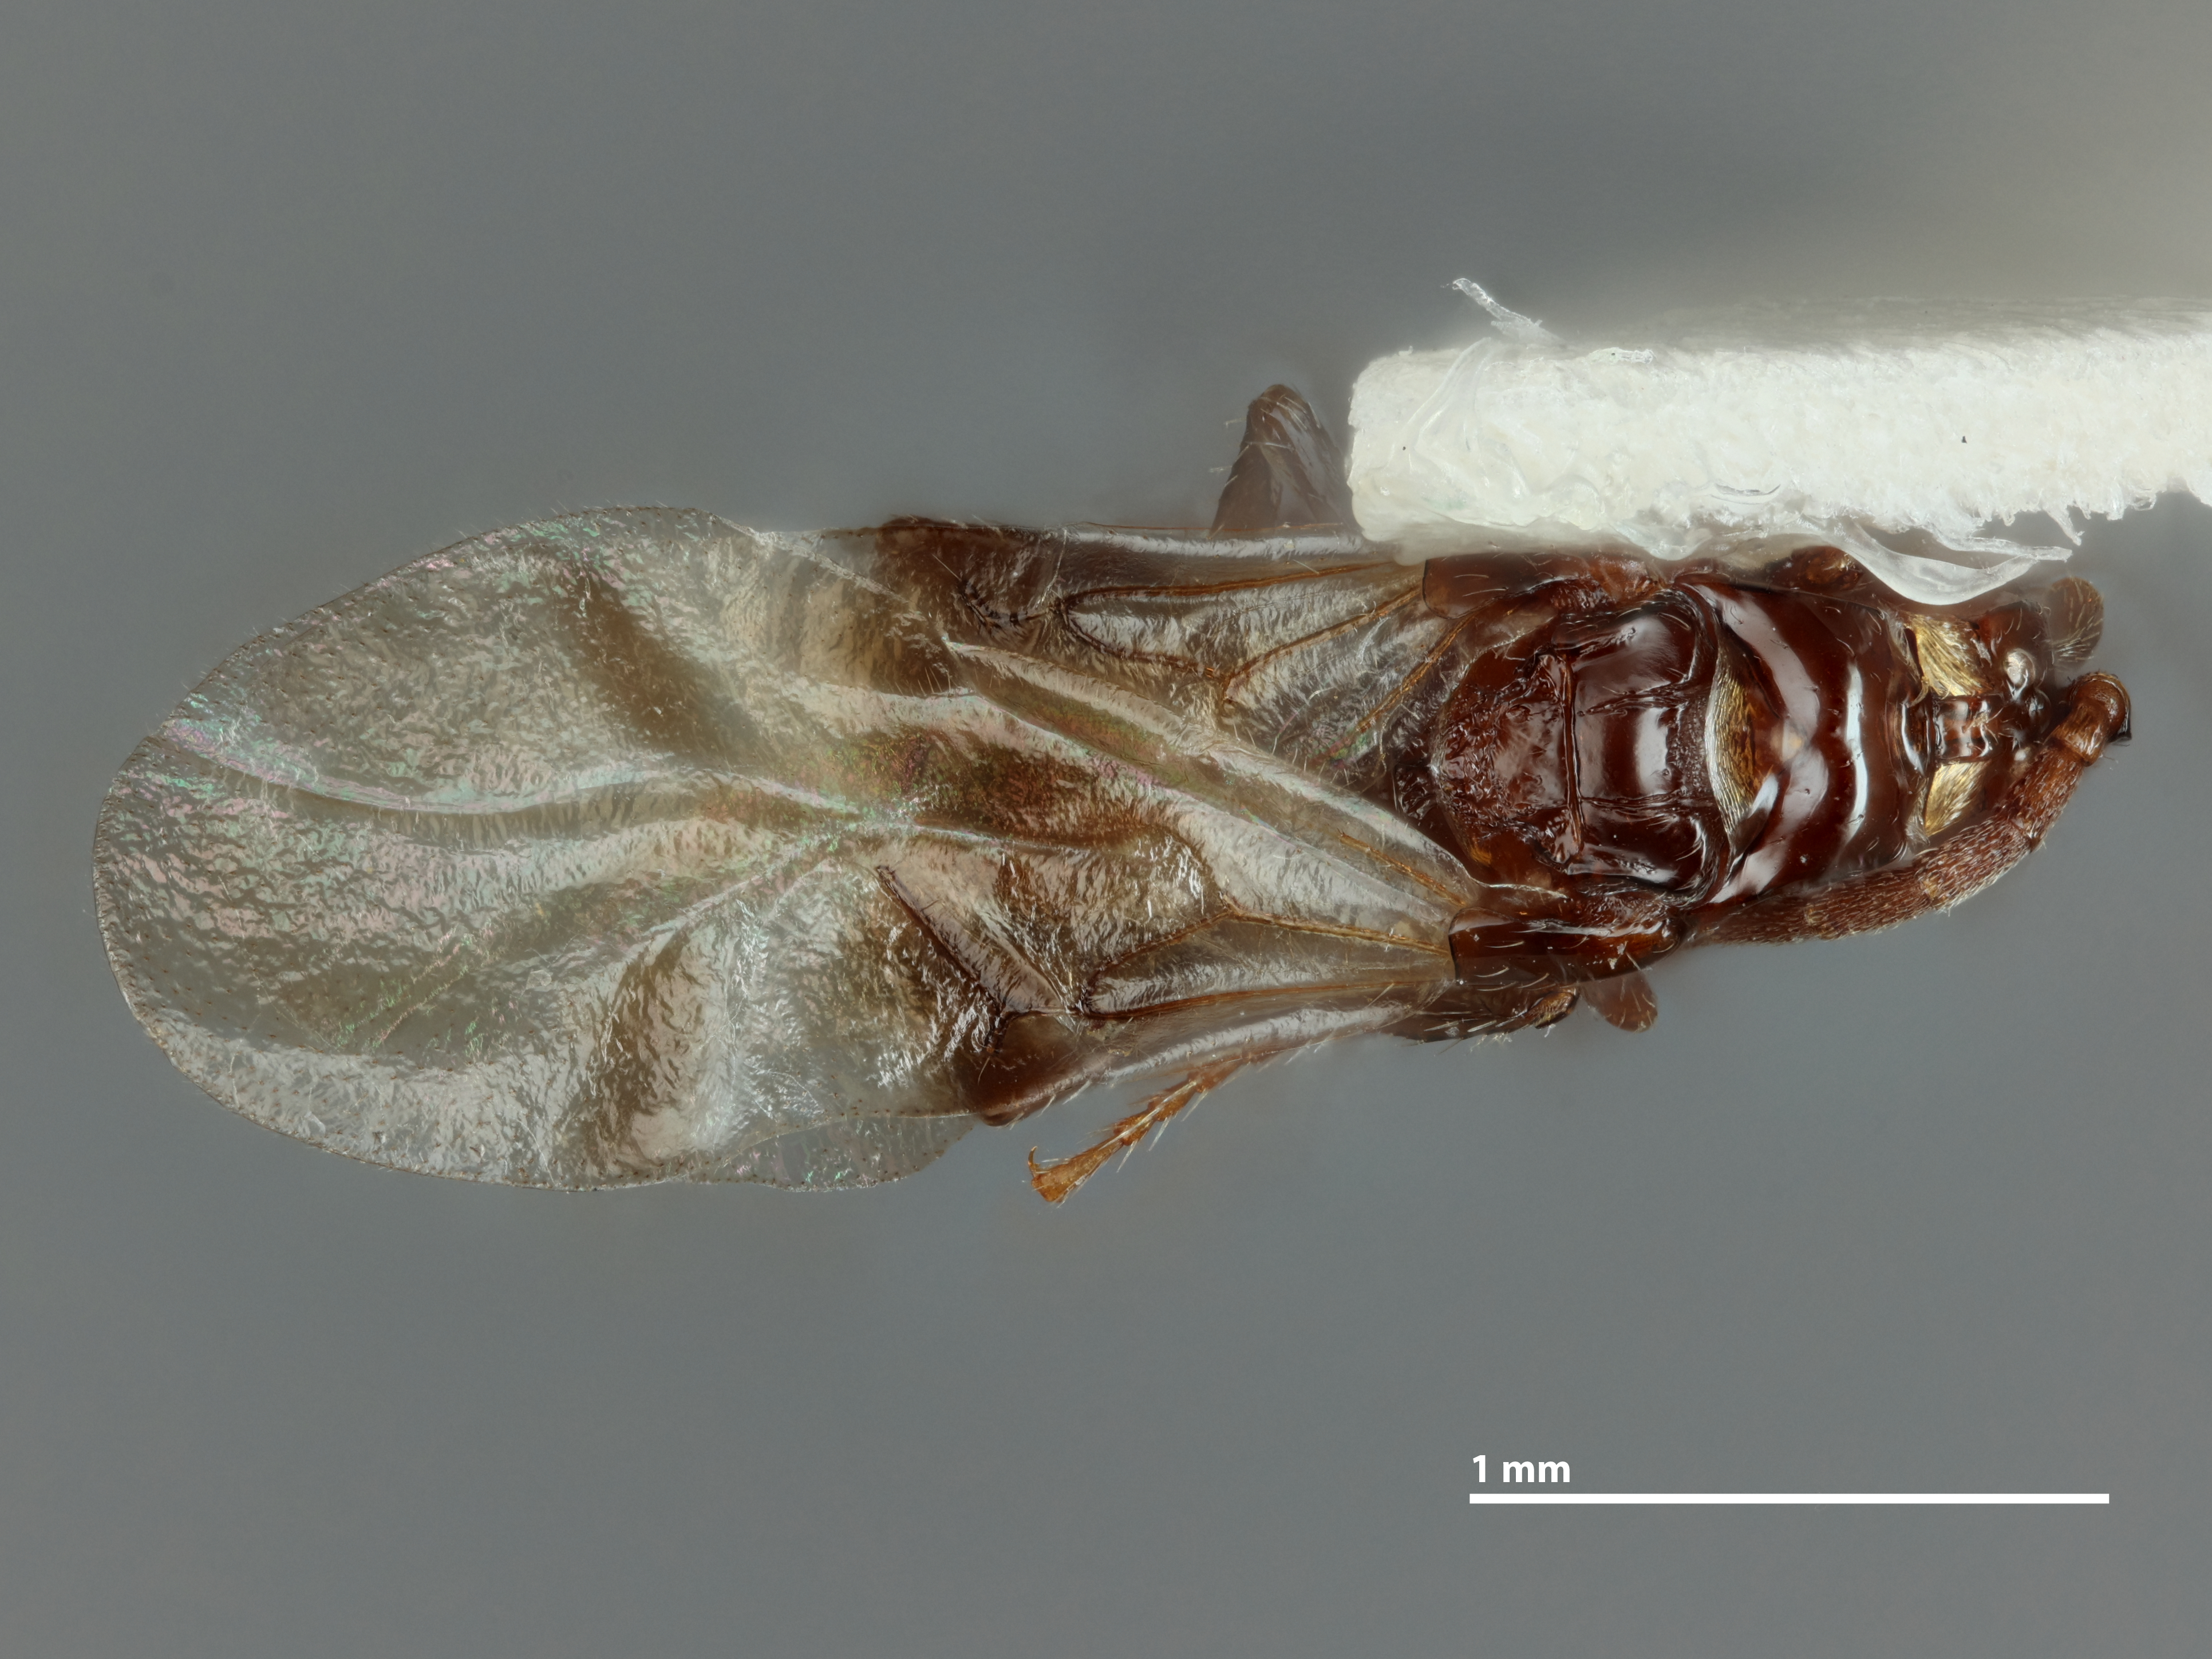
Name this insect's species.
Loboscelidia castanea
